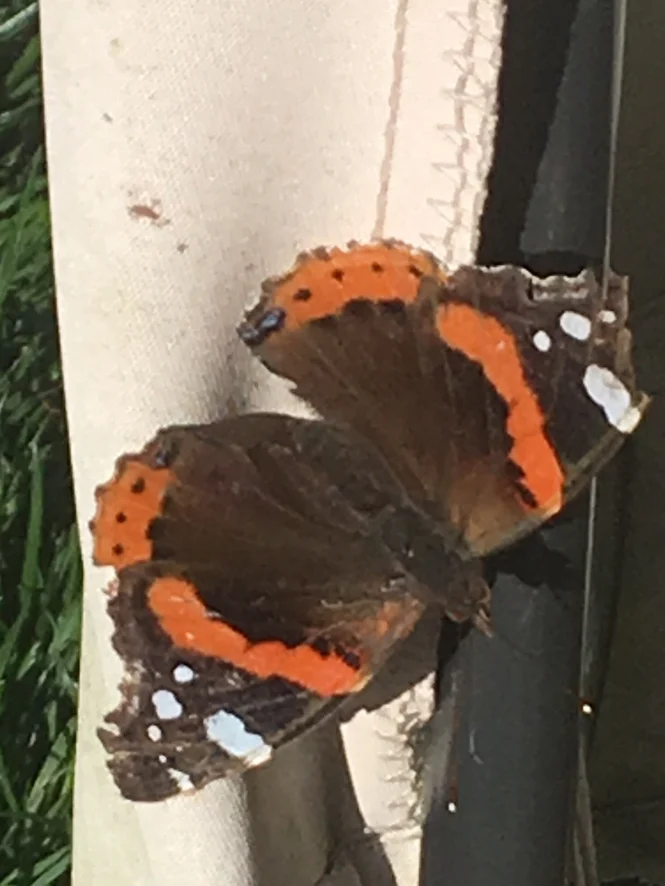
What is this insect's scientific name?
Vanessa atalanta
